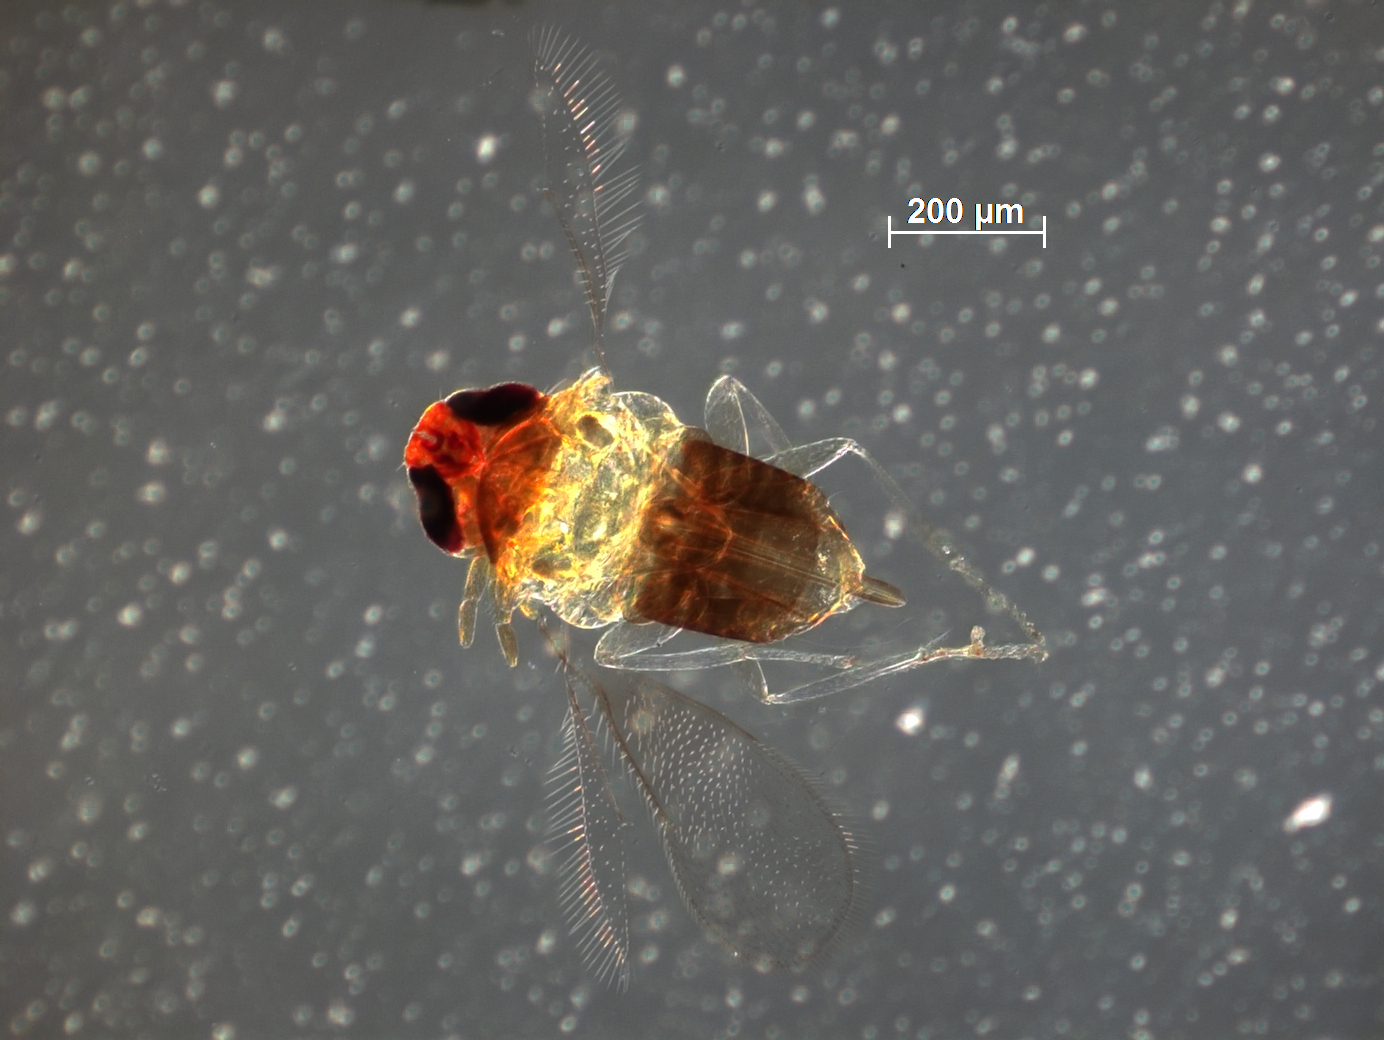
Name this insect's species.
Physcus stanfordi
